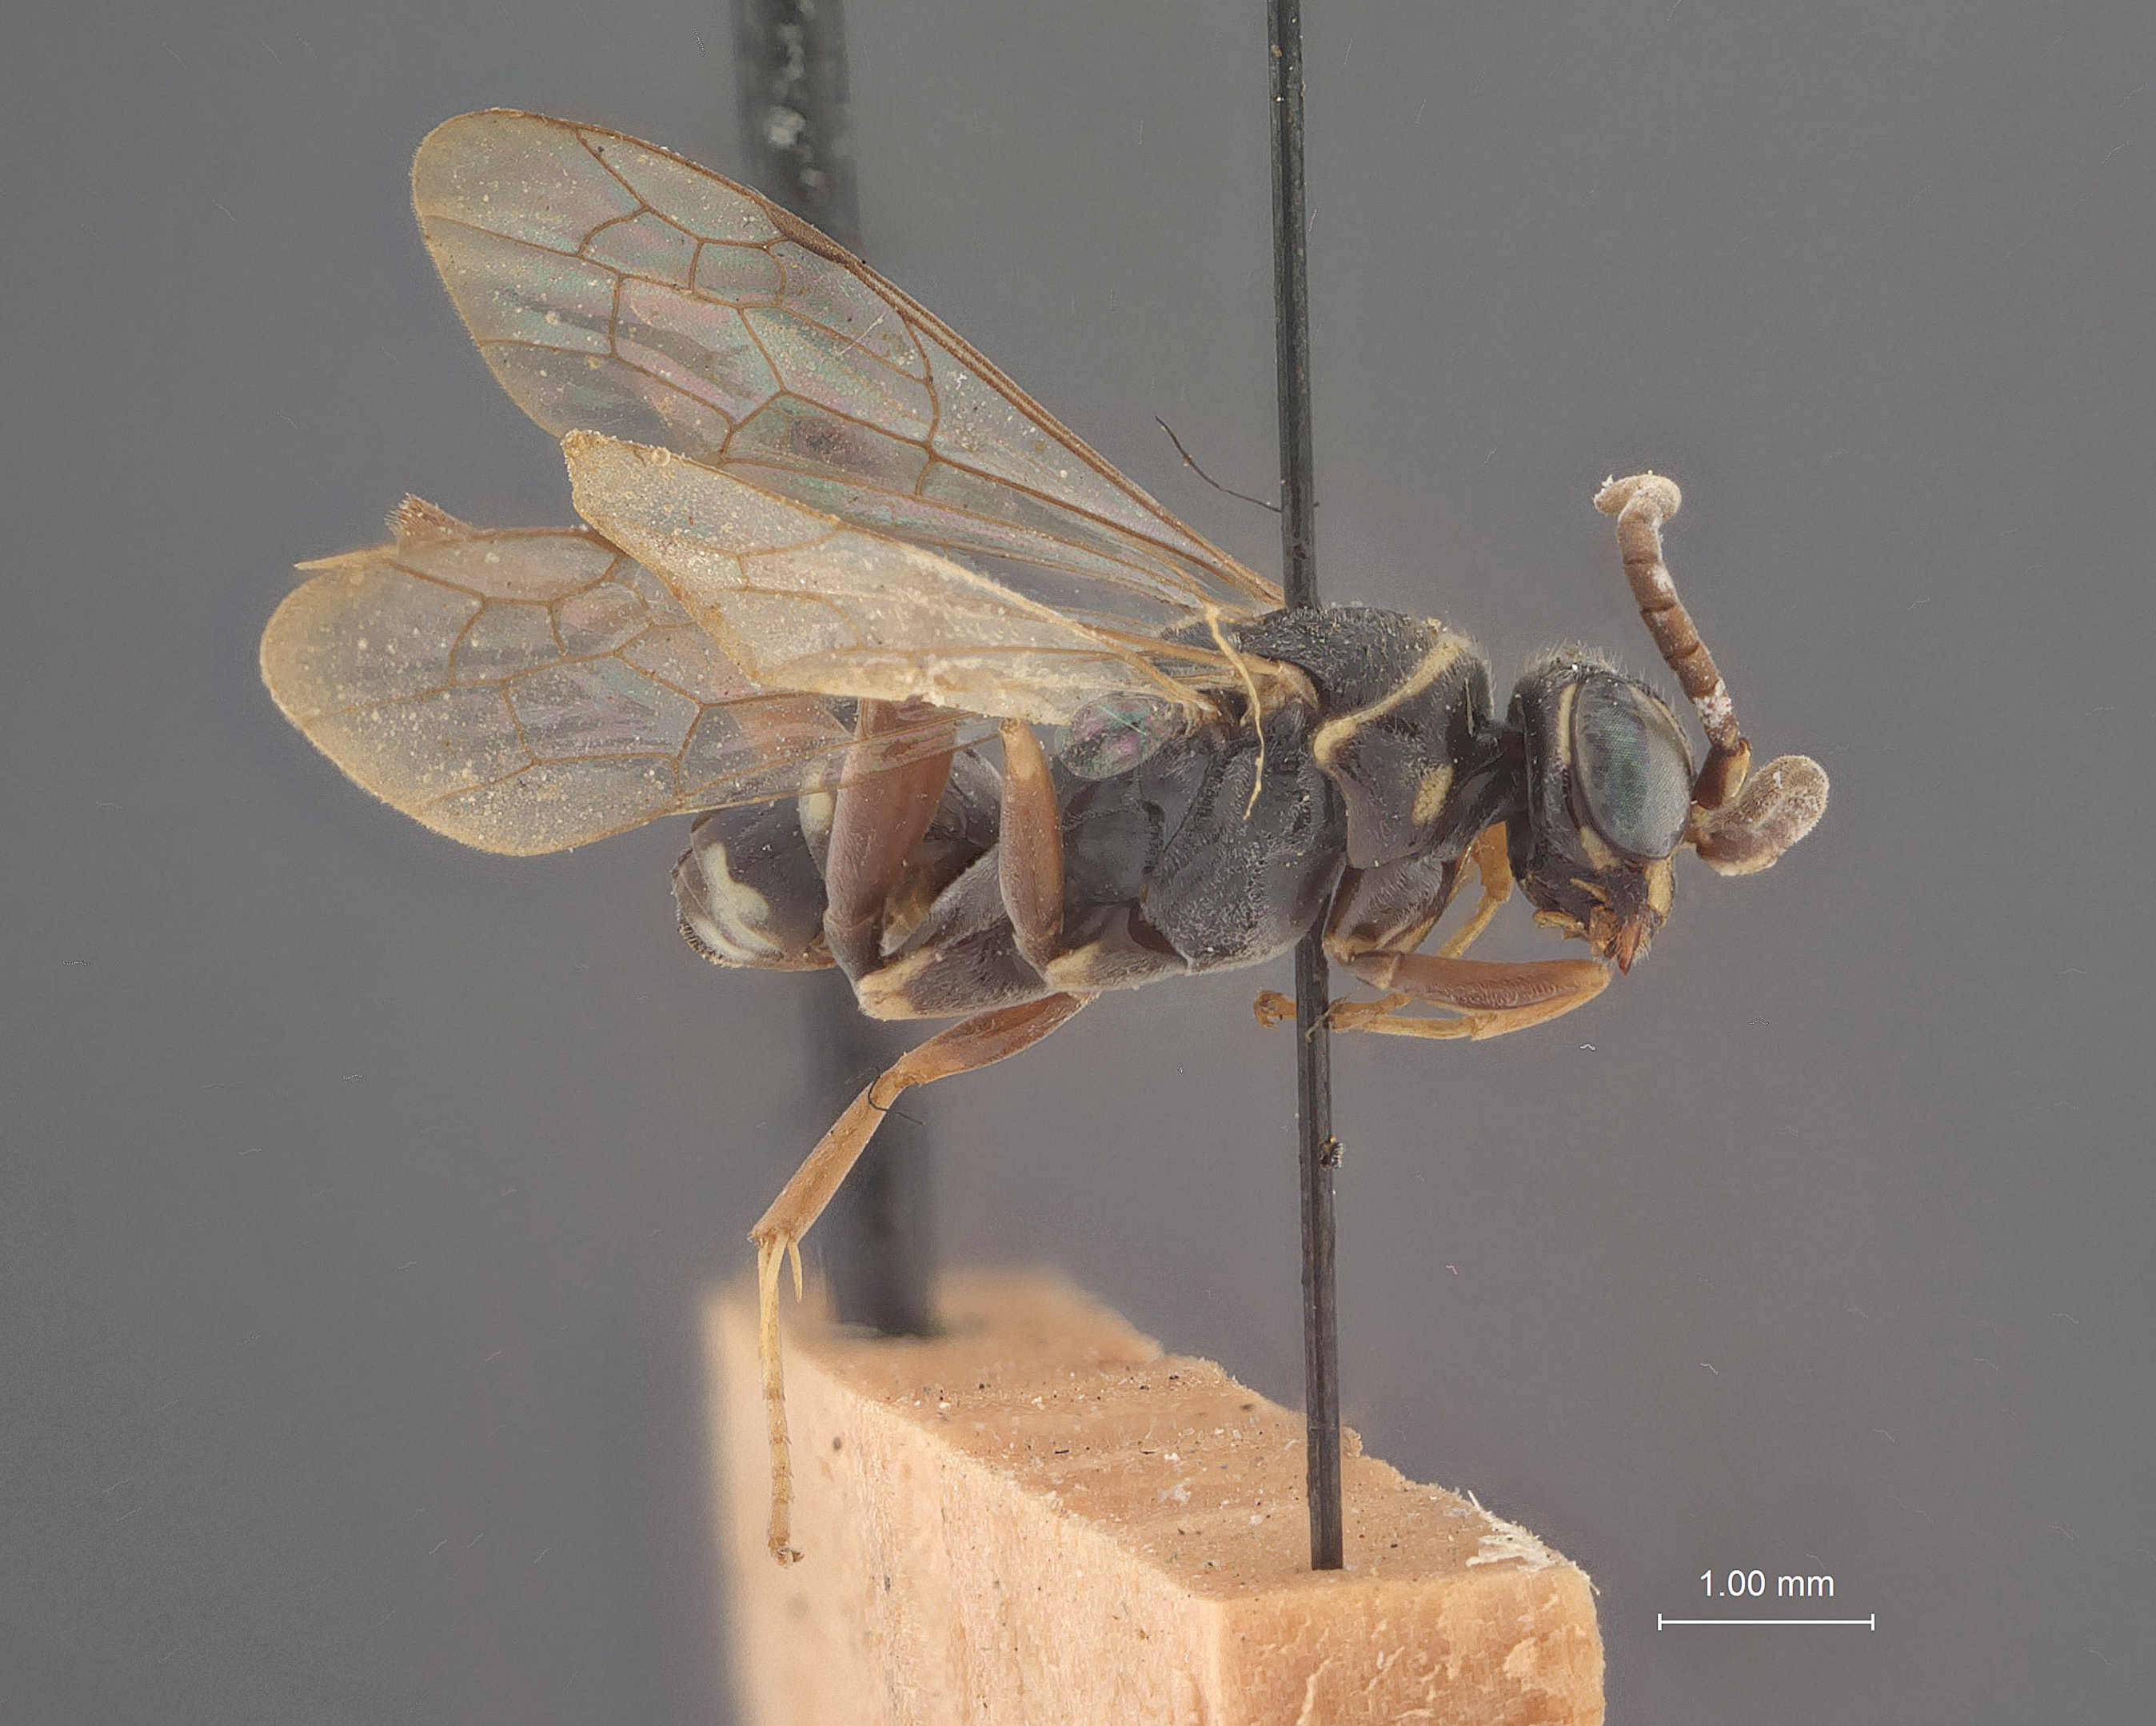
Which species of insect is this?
Ceropales foxii
